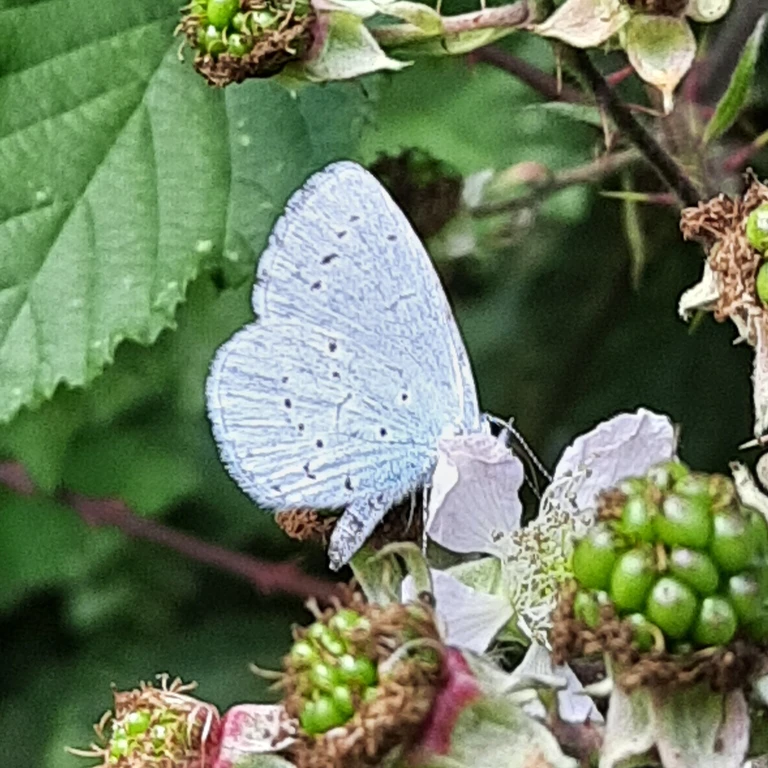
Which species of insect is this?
Celastrina argiolus
